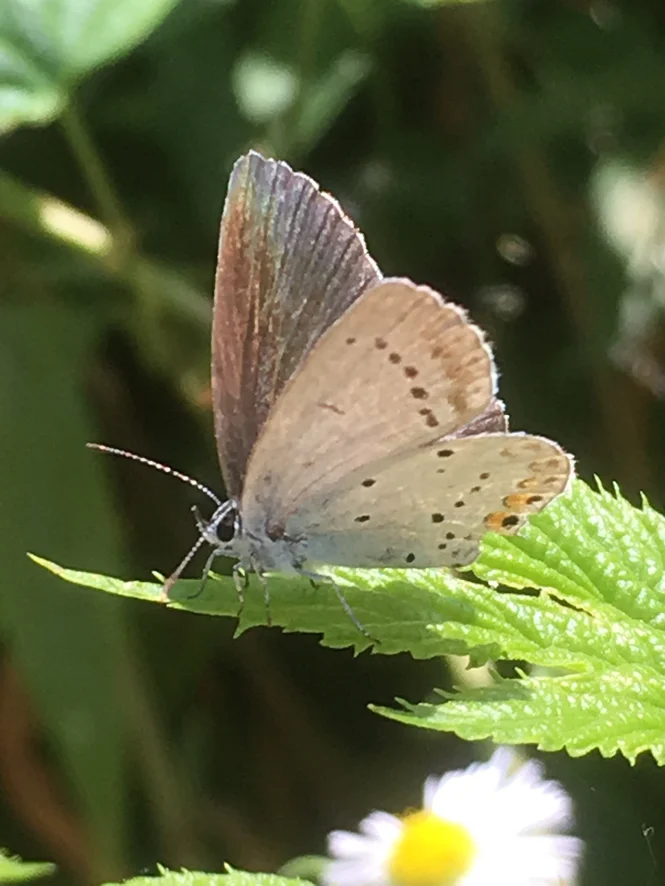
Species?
Cupido argiades (also Elkalyce argiades)
